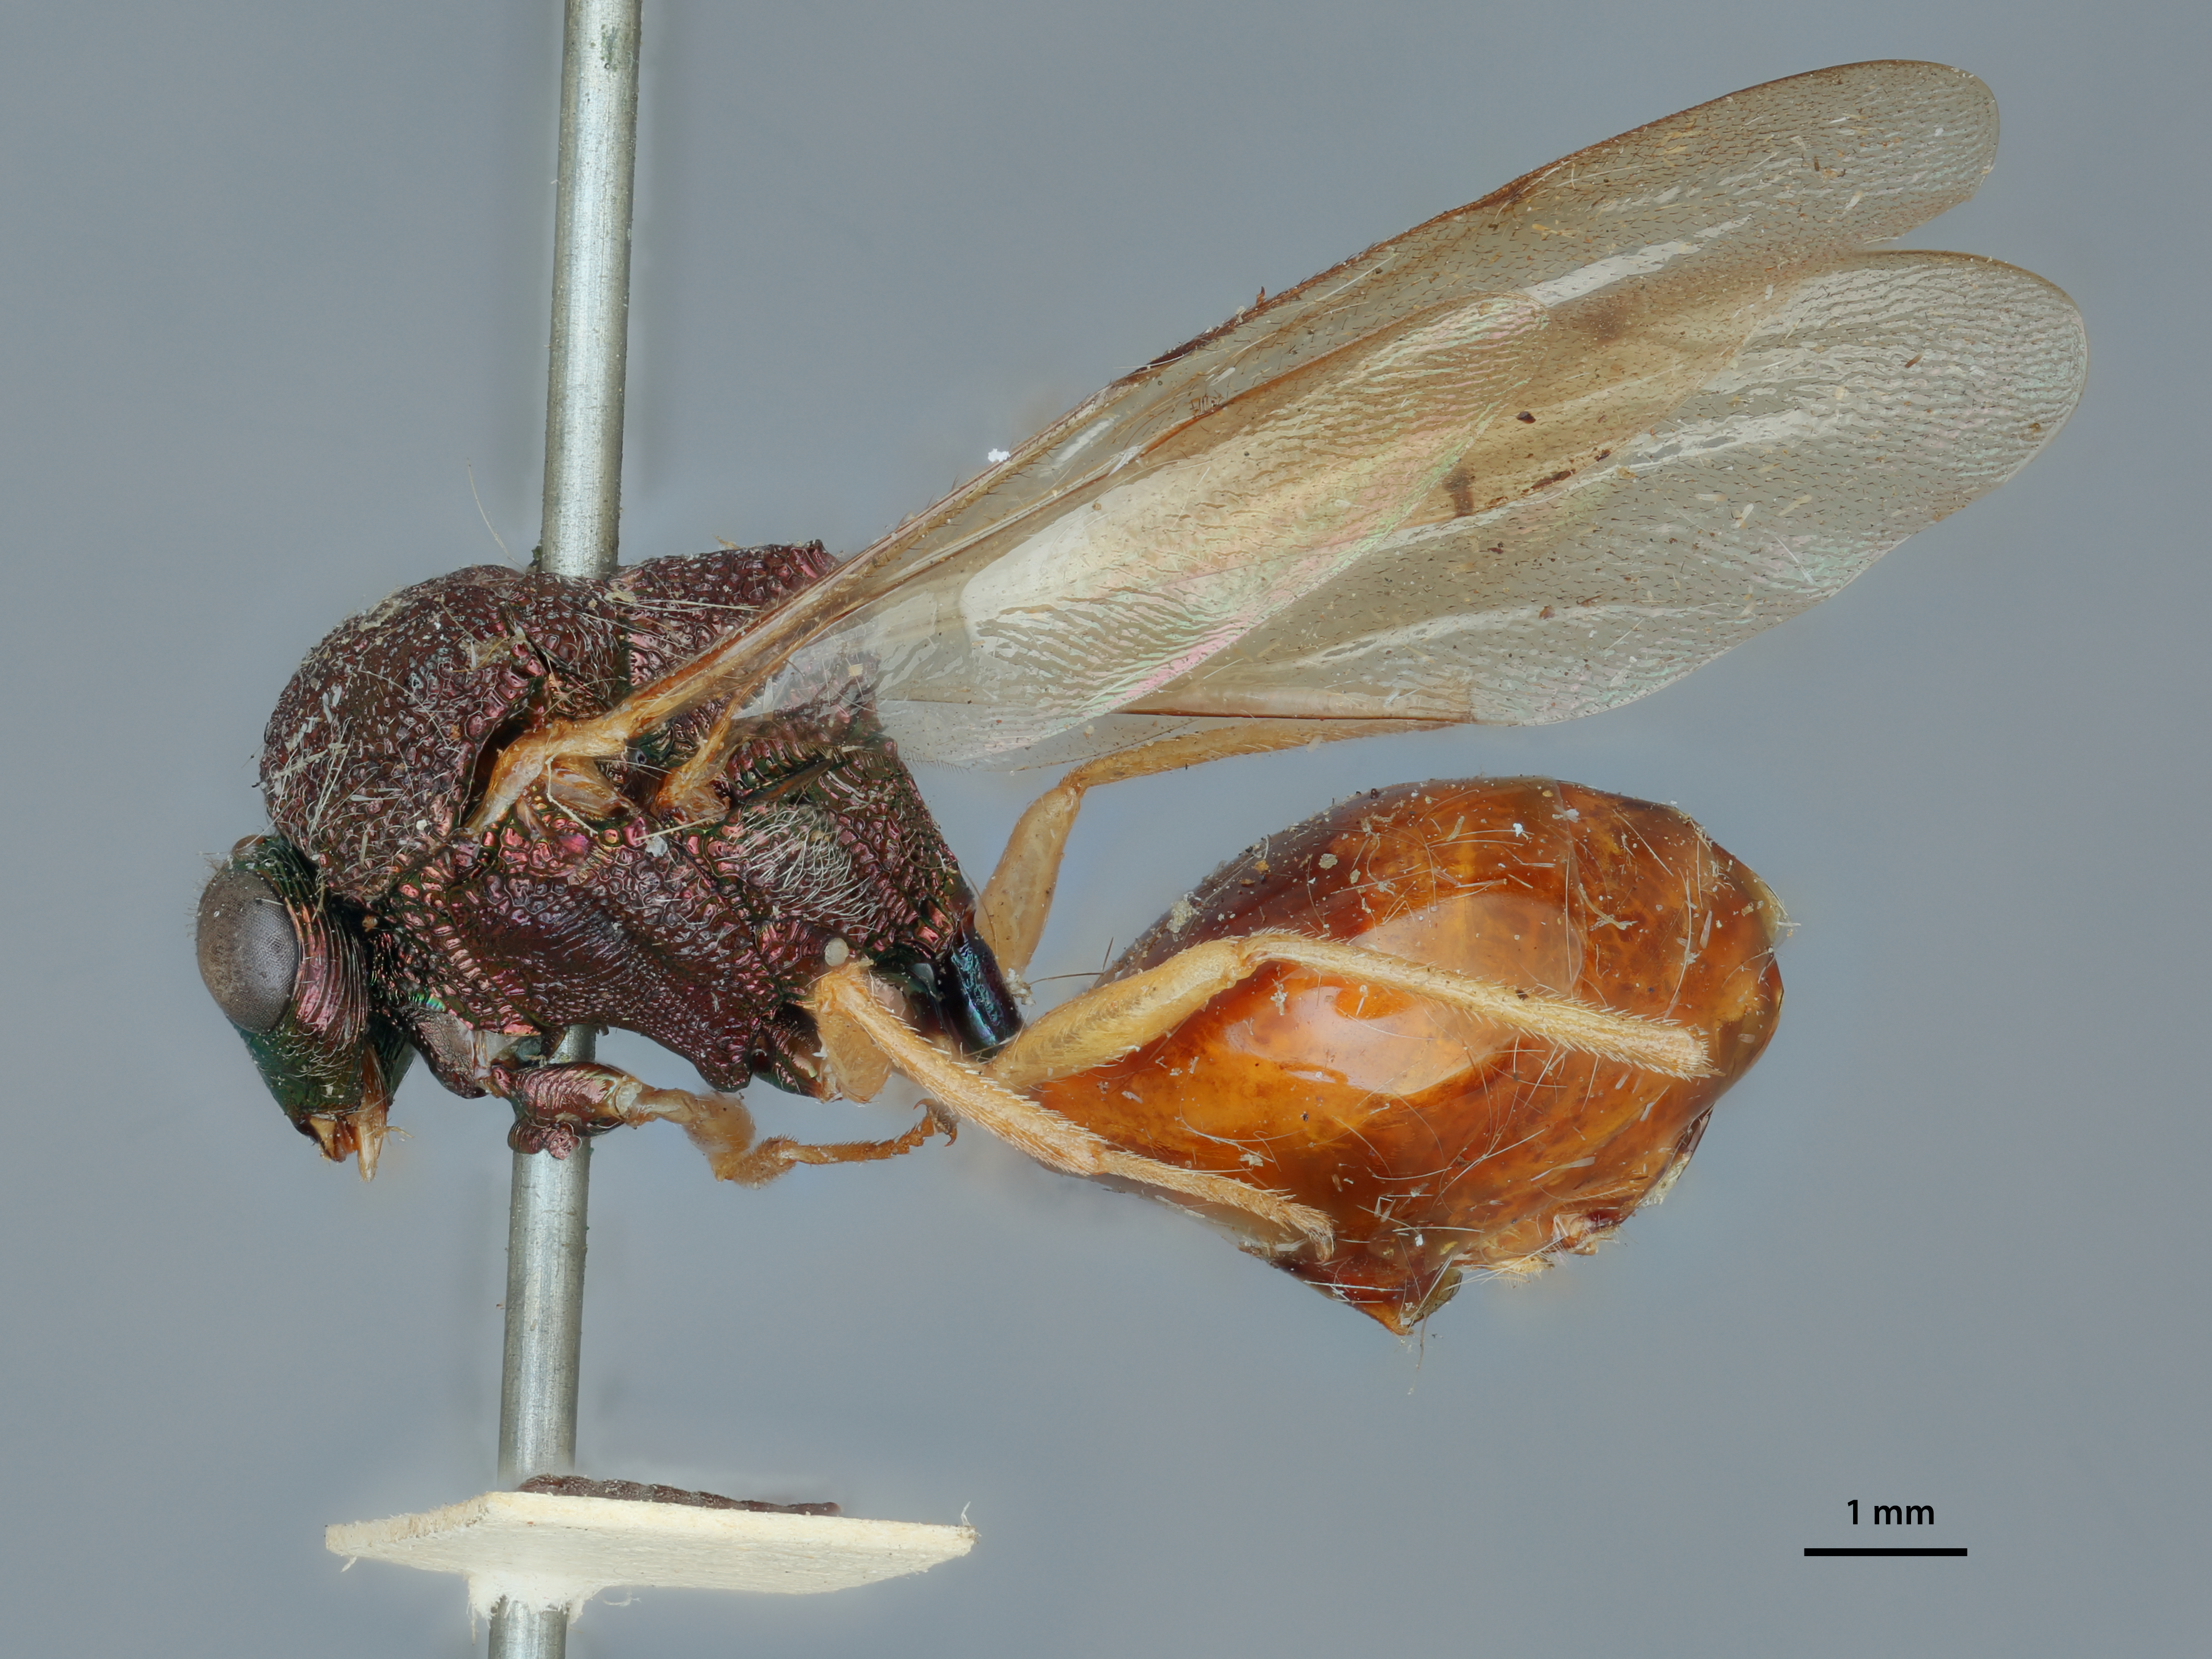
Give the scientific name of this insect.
Metagea rufiventris
